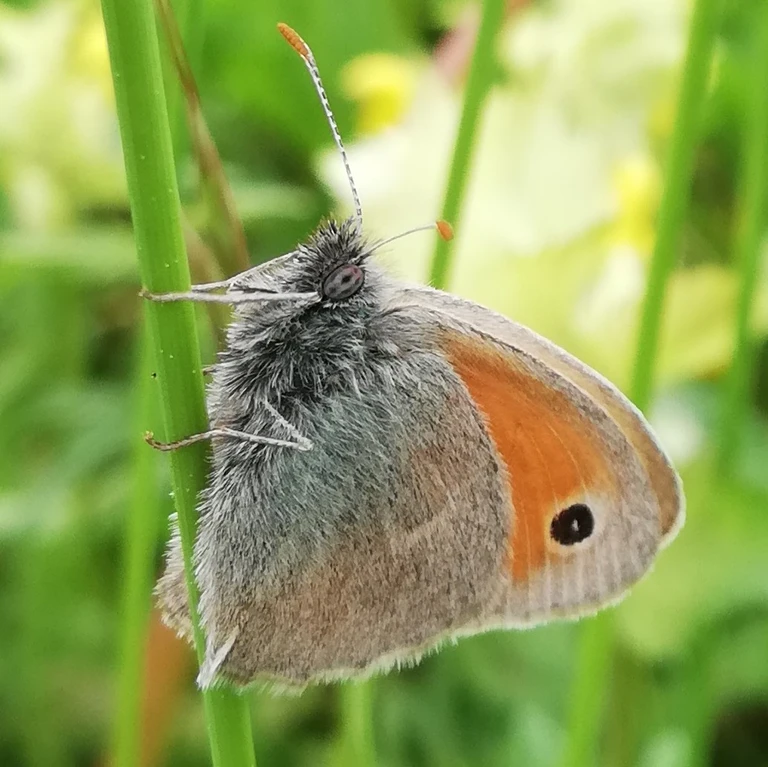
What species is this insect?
Coenonympha pamphilus
